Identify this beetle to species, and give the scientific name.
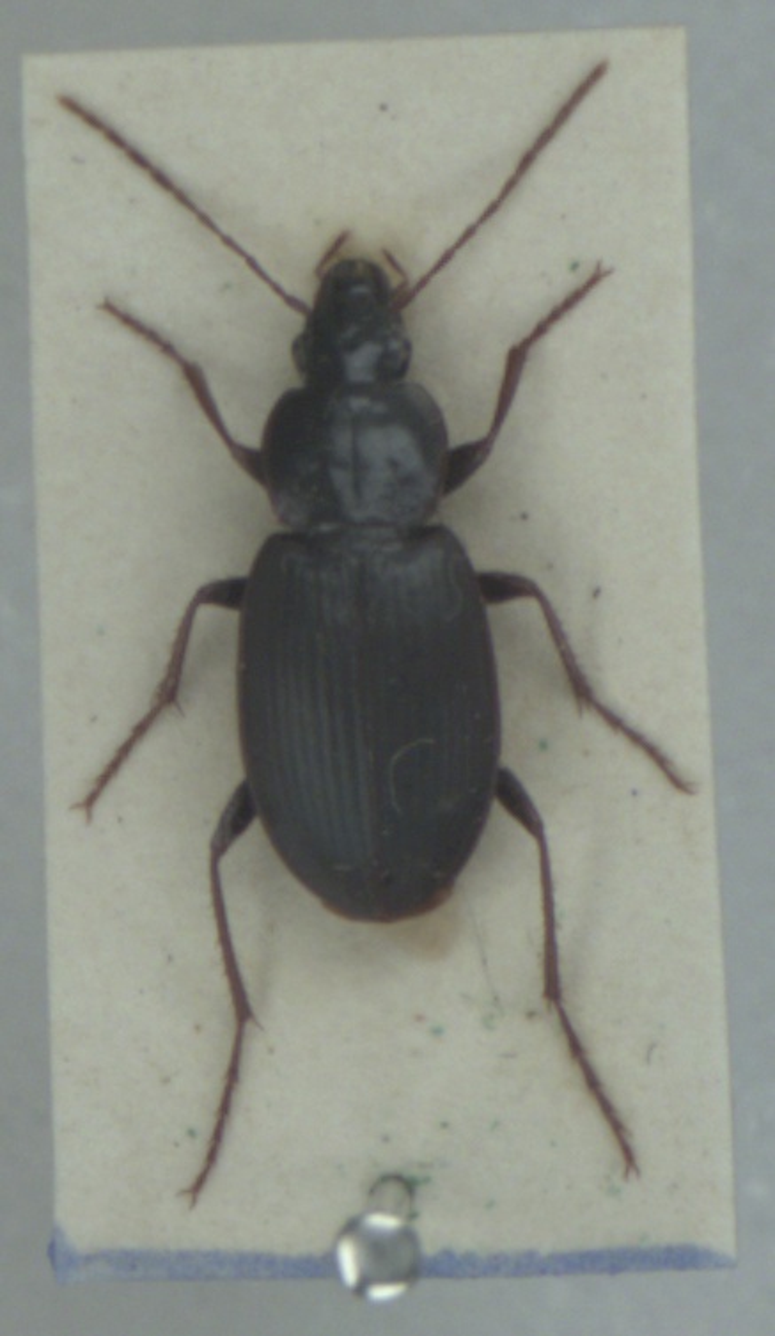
Calathus rotundicollis
